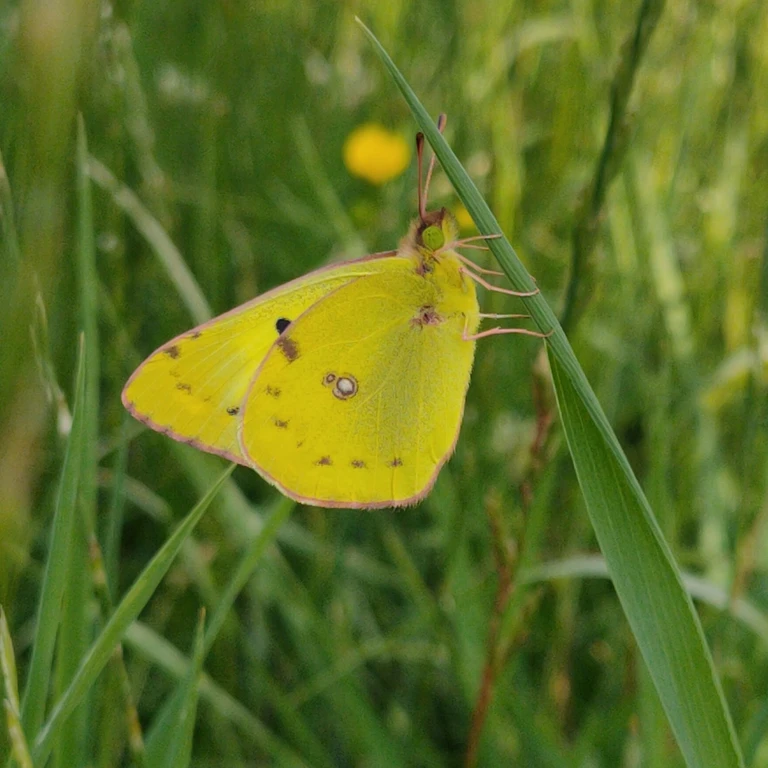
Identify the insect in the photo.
Colias croceus
